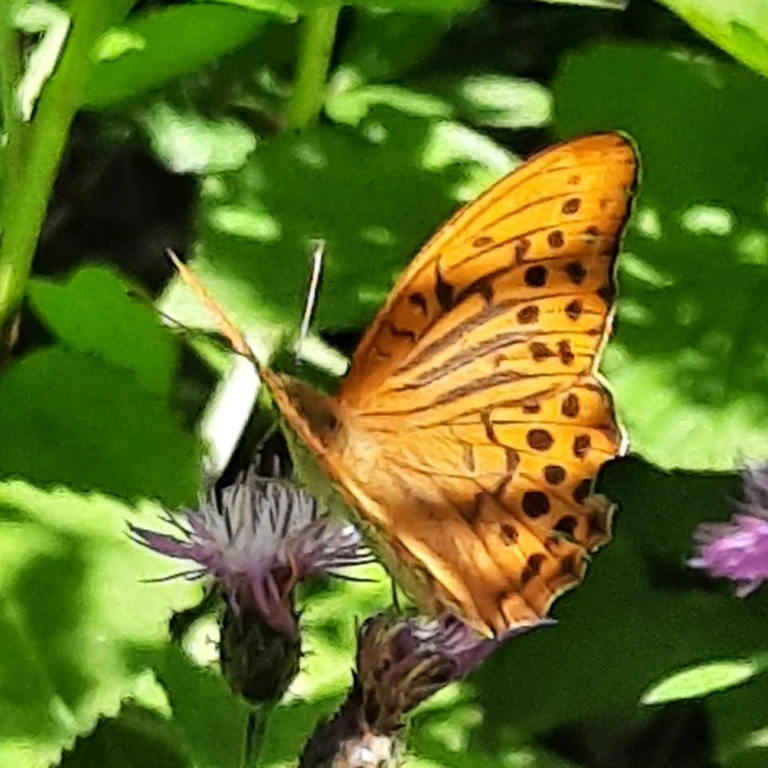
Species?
Argynnis paphia
